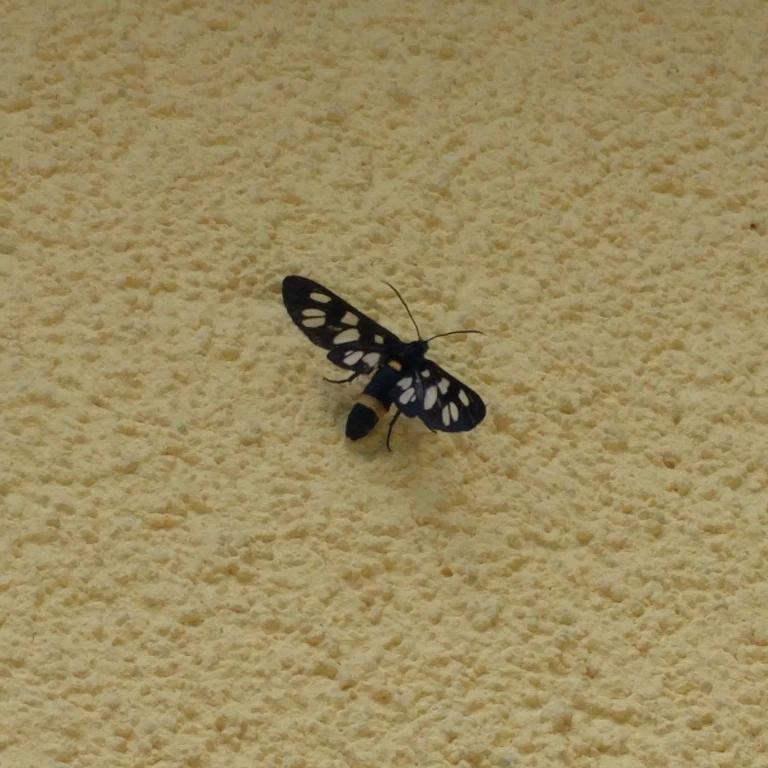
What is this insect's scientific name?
Amata phegea
